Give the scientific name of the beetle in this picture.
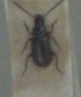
Acupalpus exiguus
